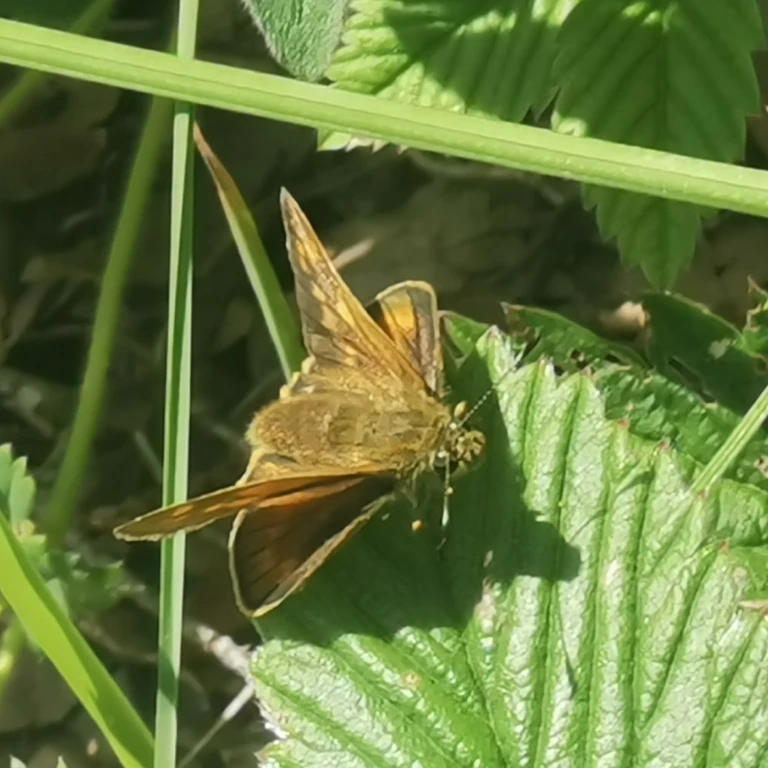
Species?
Ochlodes sylvanus (also Ochlodes venata)
